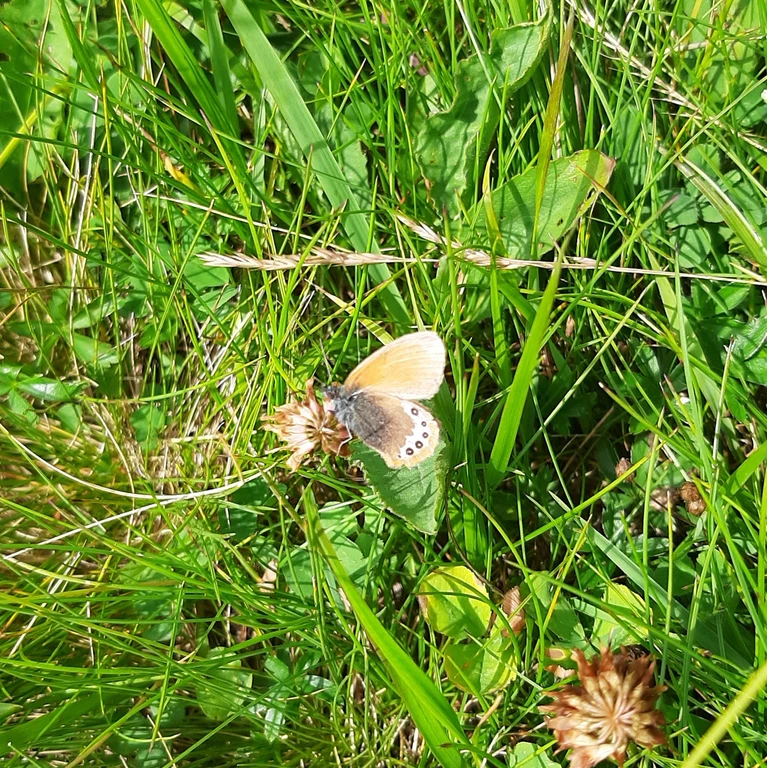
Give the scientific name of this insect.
Coenonympha gardetta
